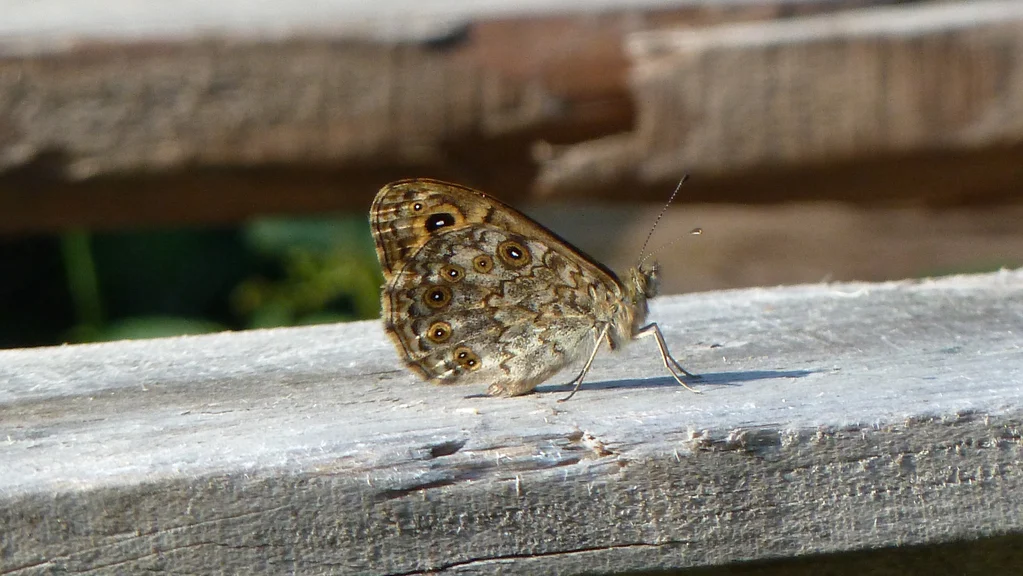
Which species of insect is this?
Lasiommata megera (also Pararge megera)
